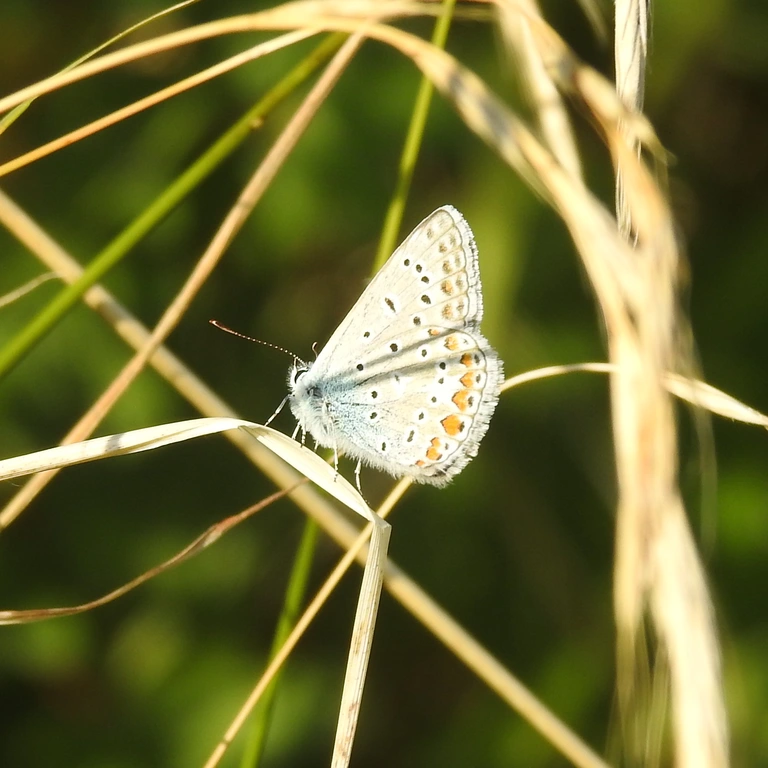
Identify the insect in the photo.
Polyommatus icarus
